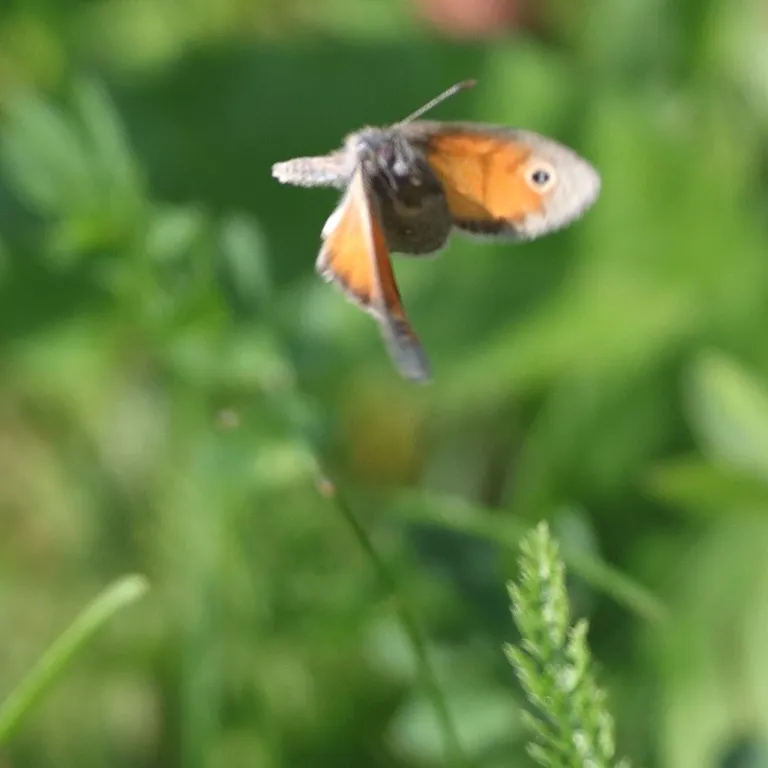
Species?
Coenonympha pamphilus
